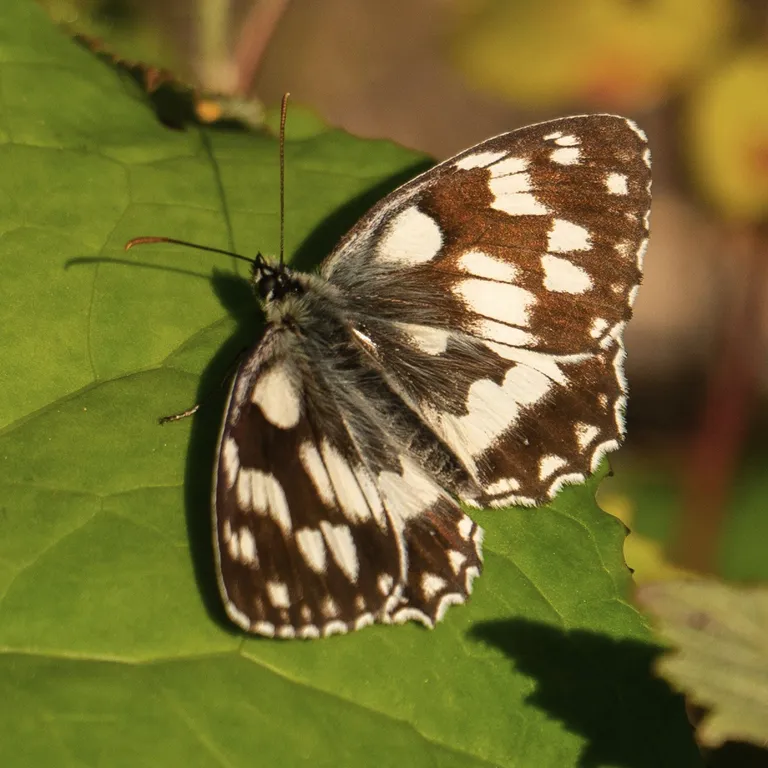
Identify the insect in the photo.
Melanargia galathea
